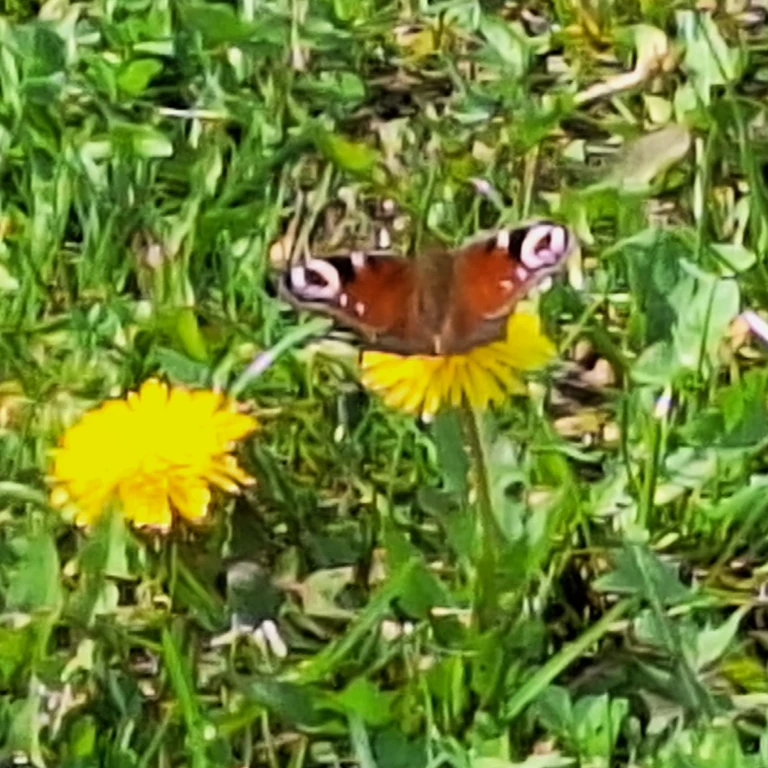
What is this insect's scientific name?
Aglais io
